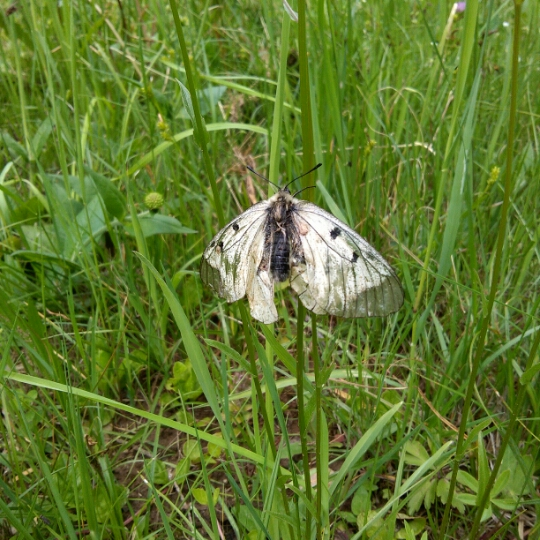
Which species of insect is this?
Parnassius mnemosyne
